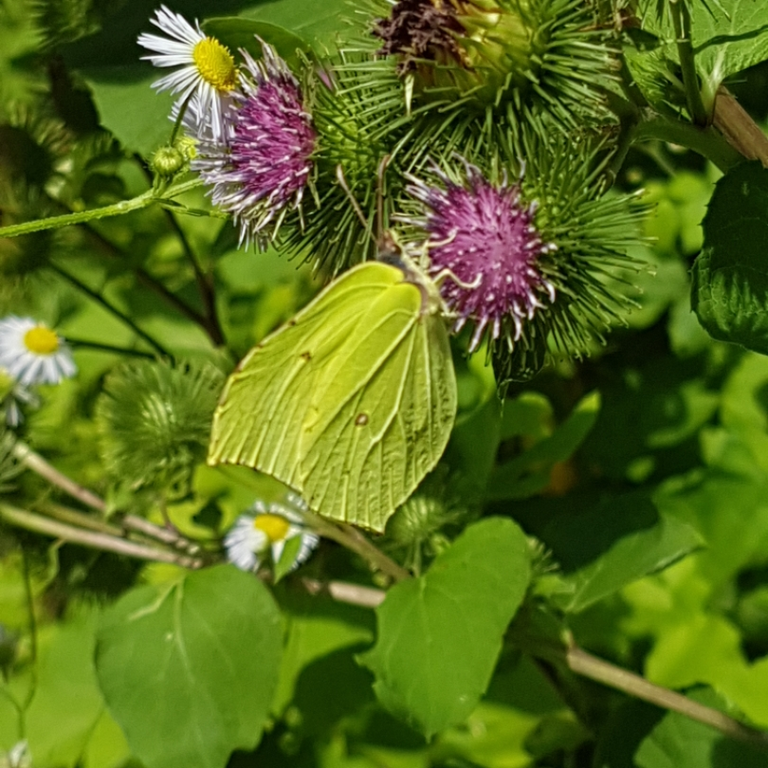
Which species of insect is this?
Gonepteryx rhamni
